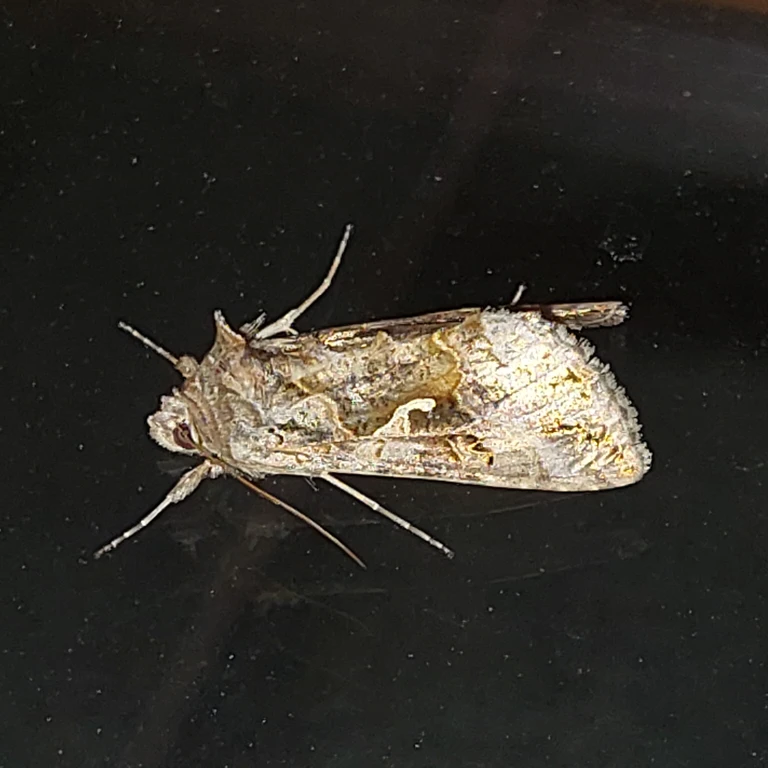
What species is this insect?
Autographa gamma
